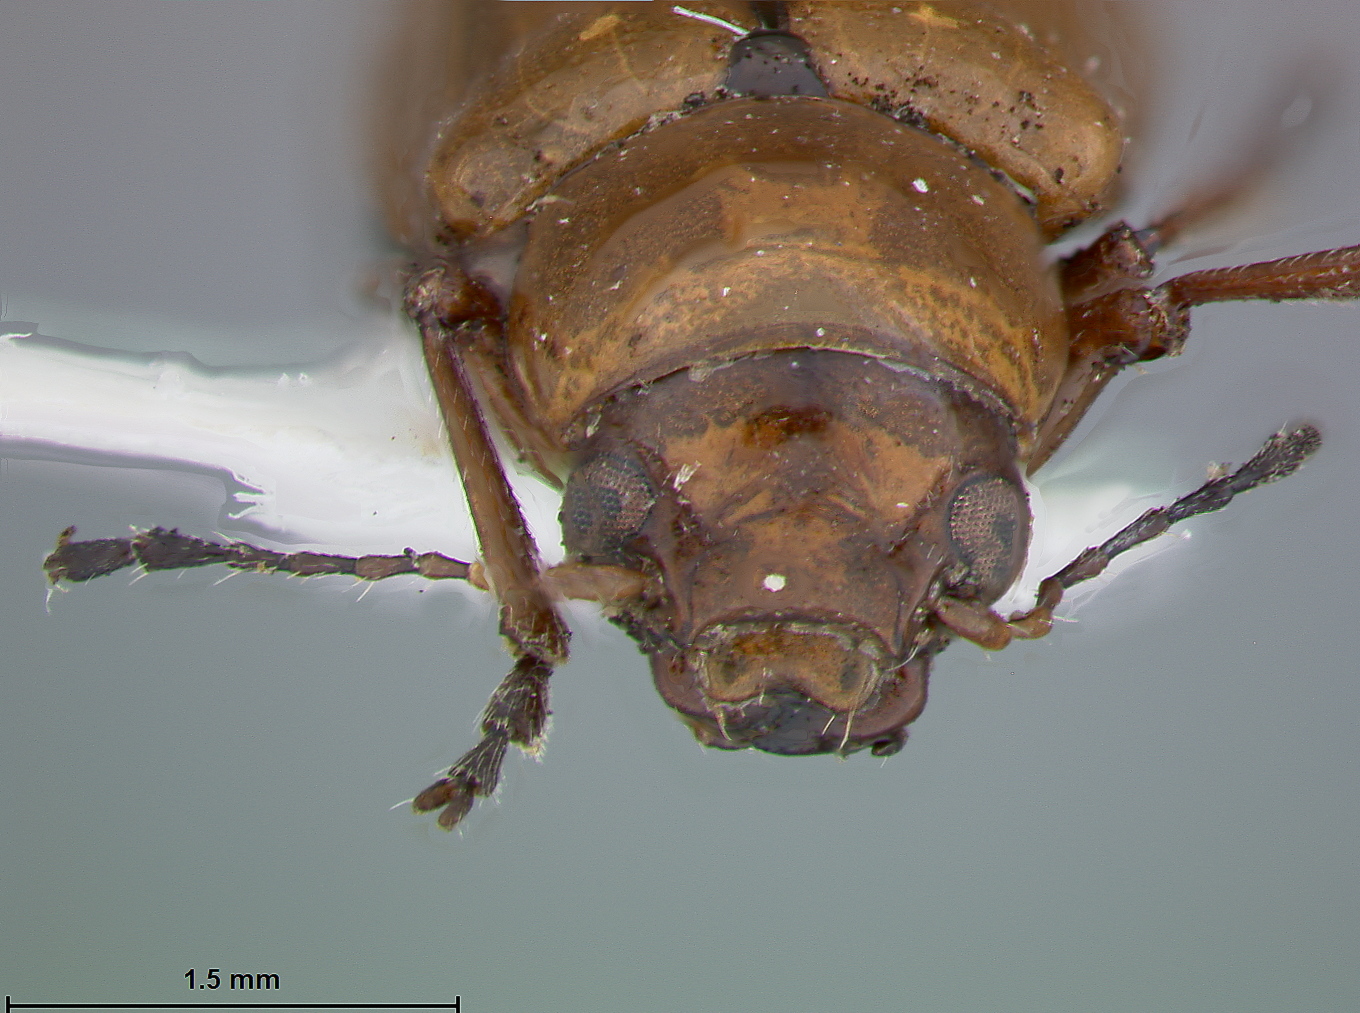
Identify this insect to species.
Metachroma mendozae
